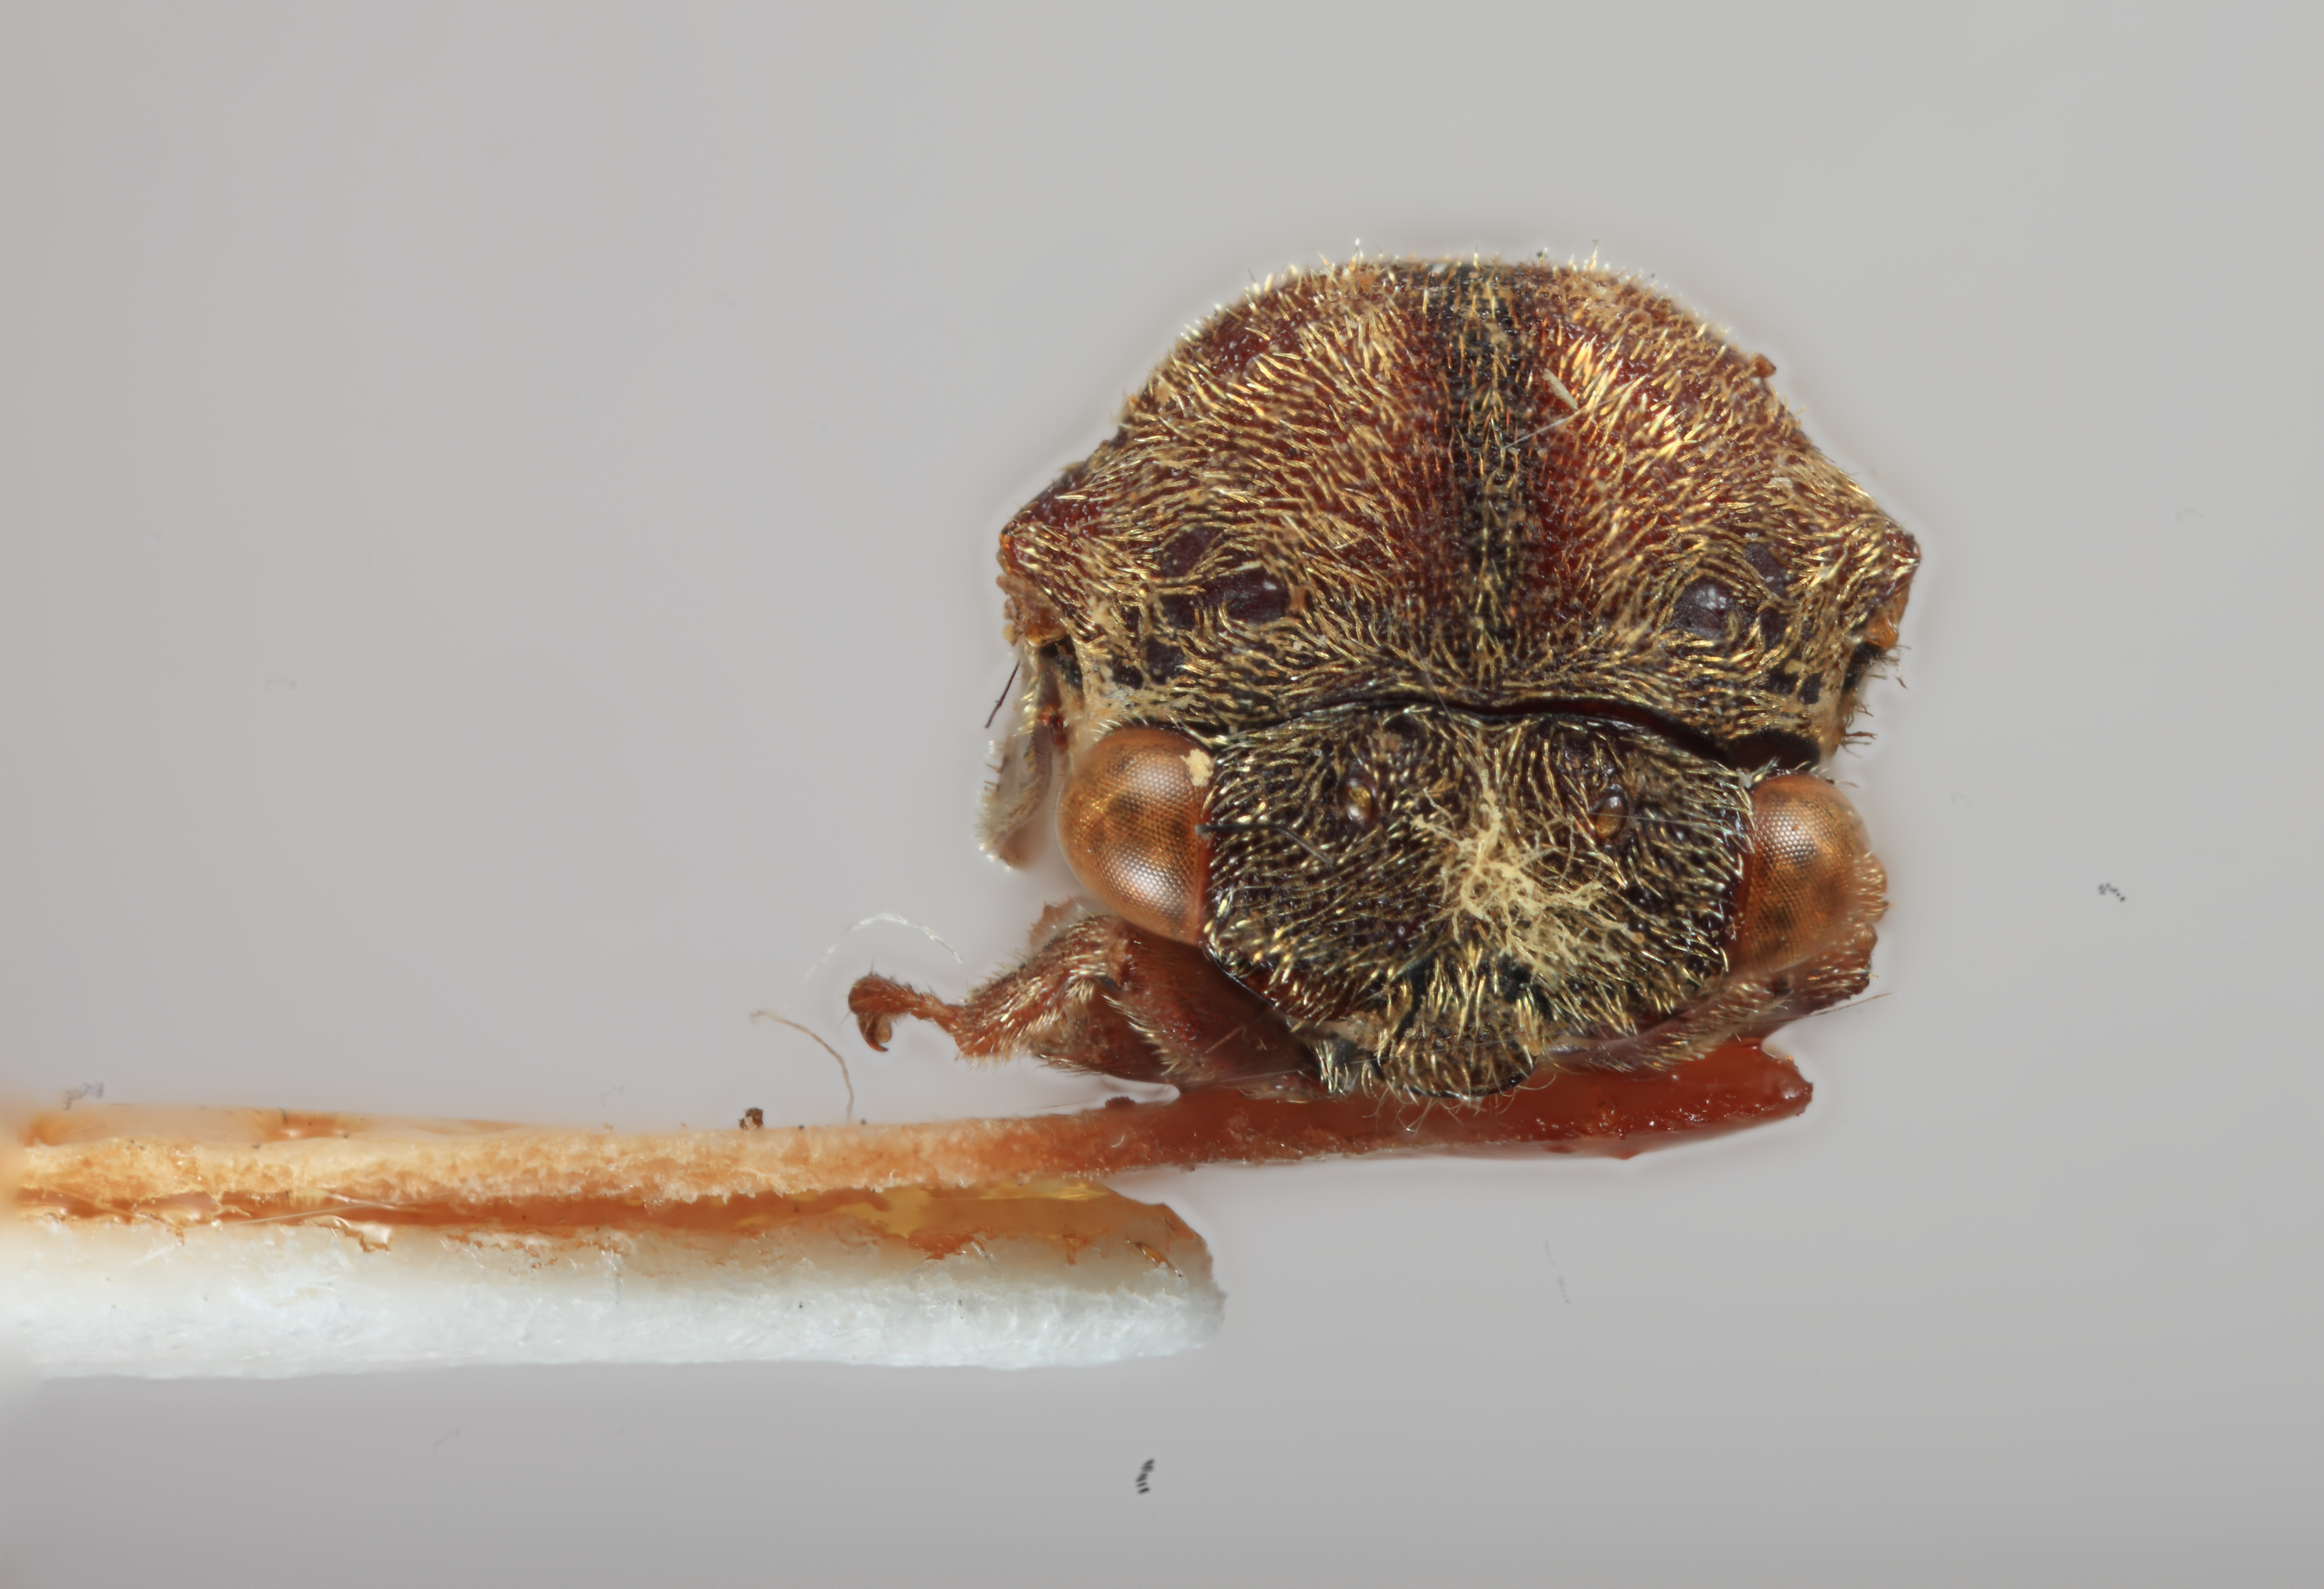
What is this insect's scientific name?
Centrotoscelus concavus
